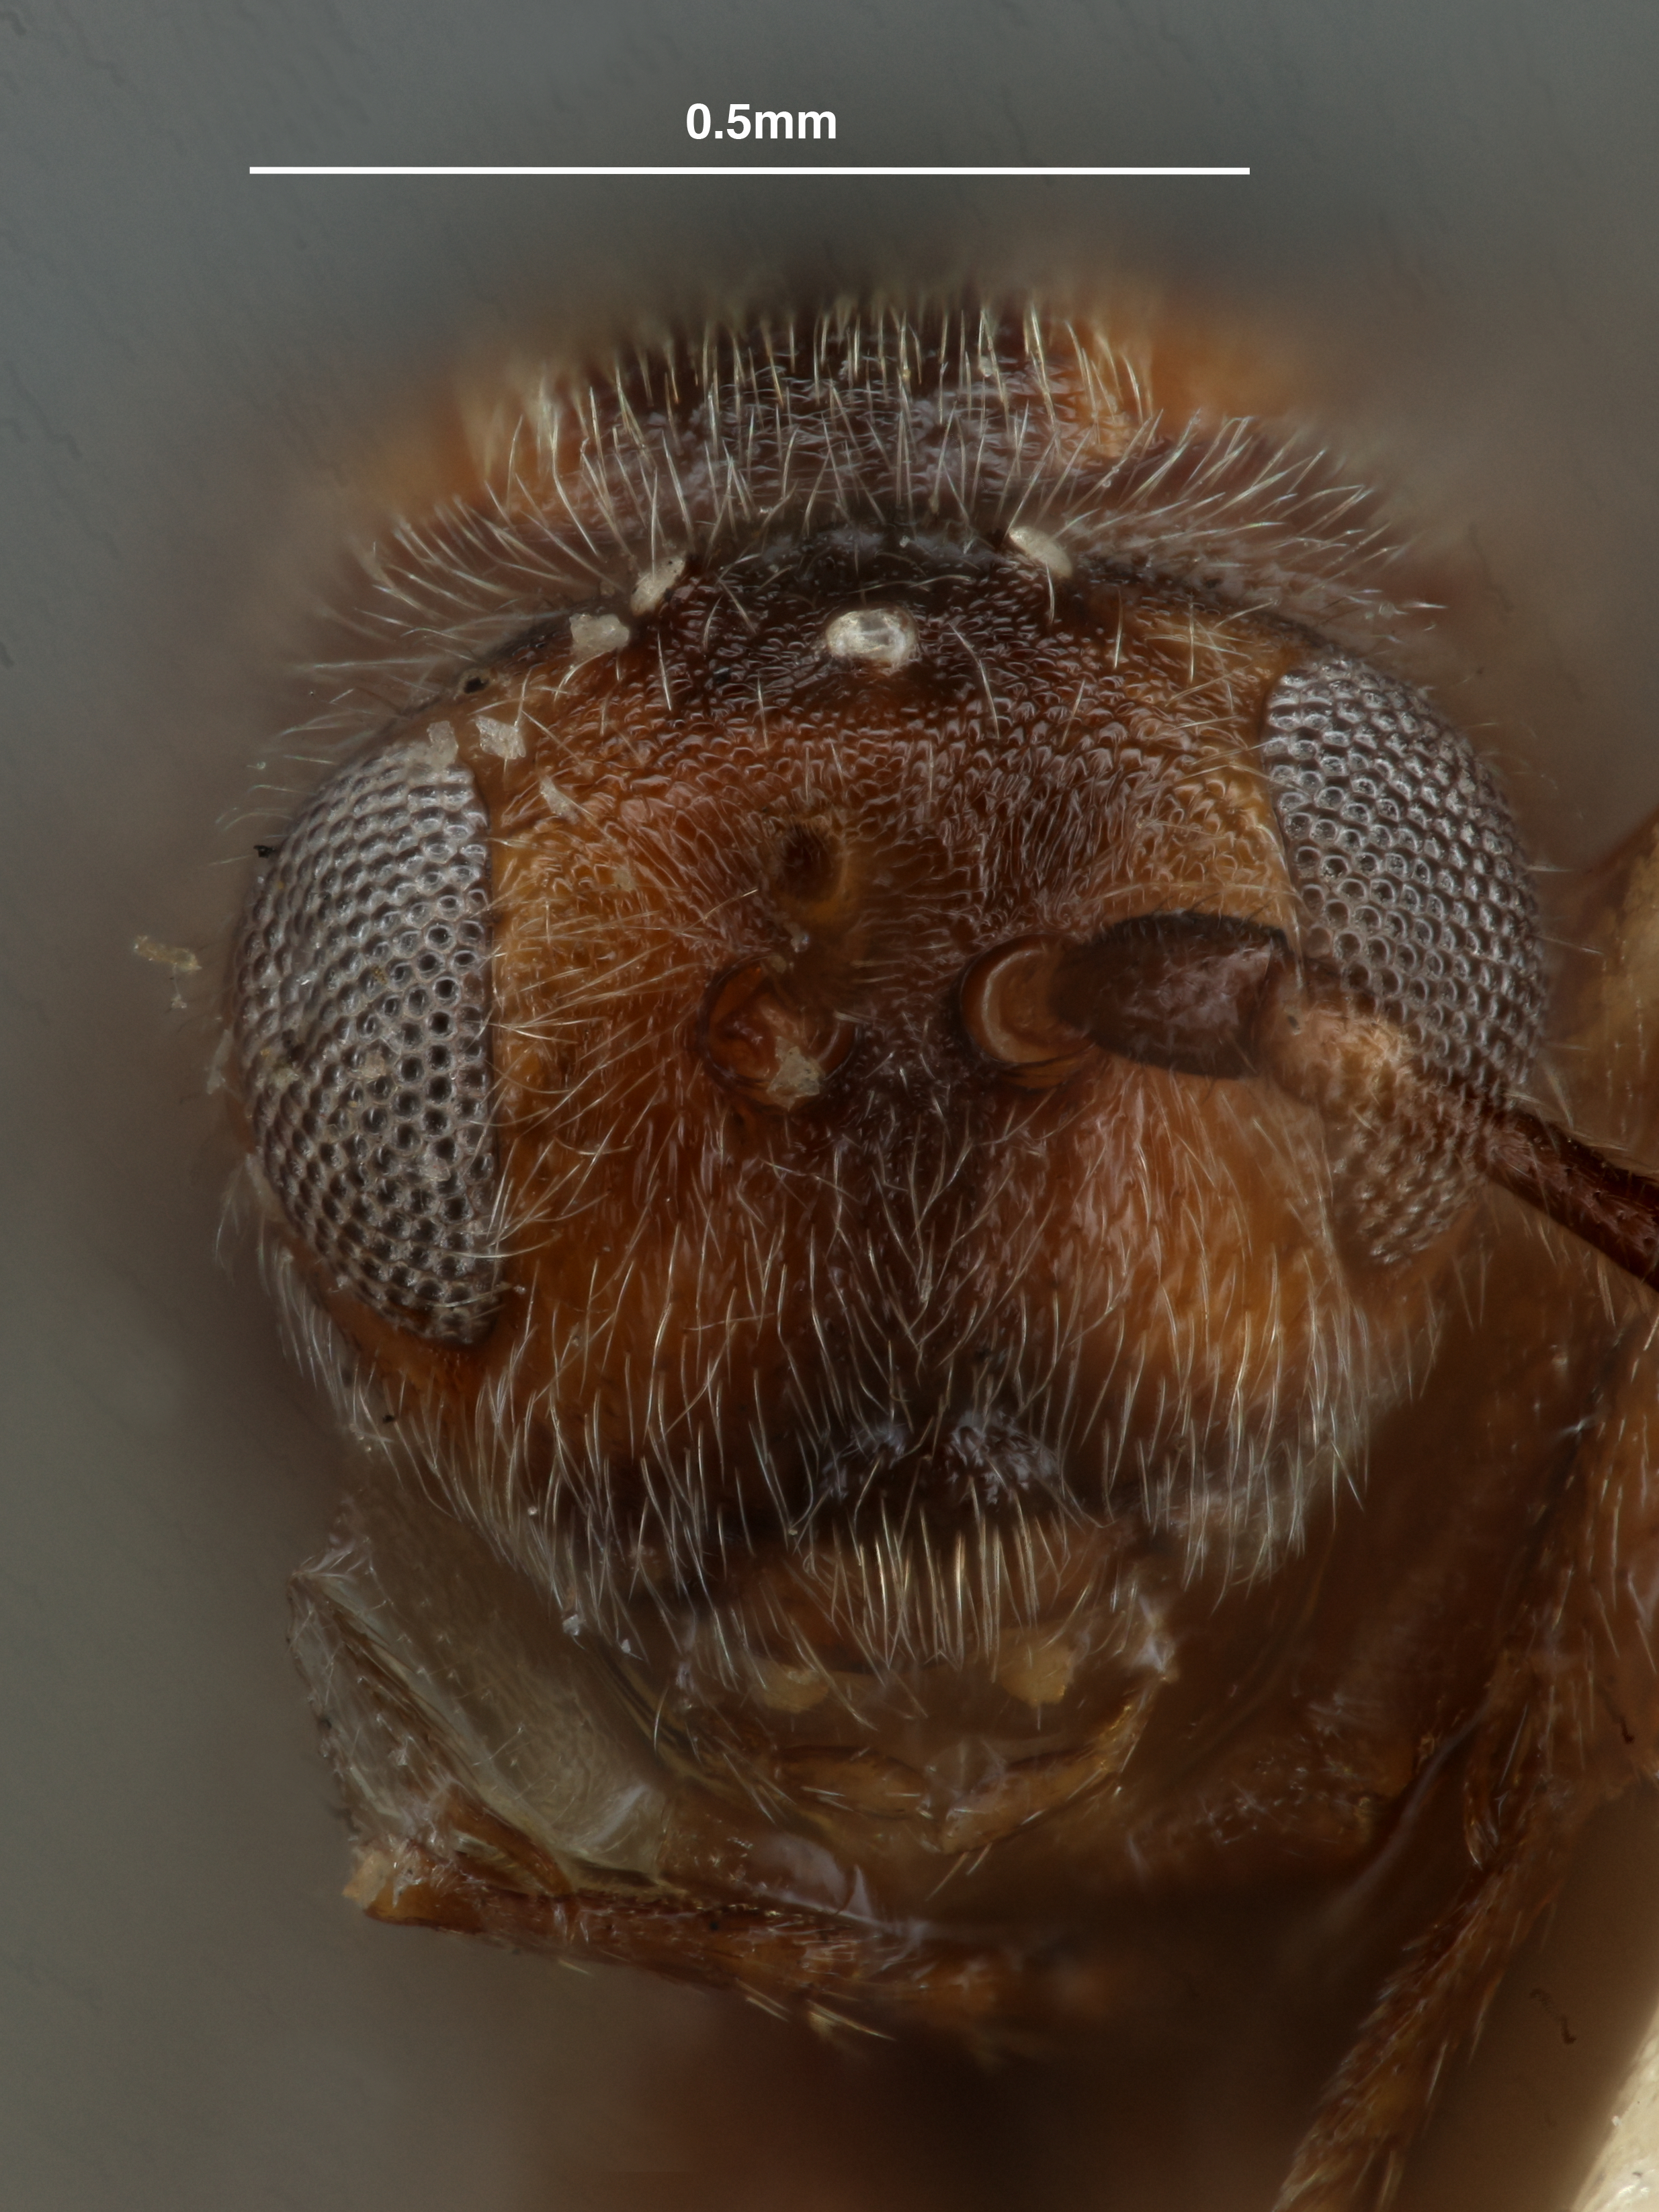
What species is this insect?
Trichoteras rotundula
